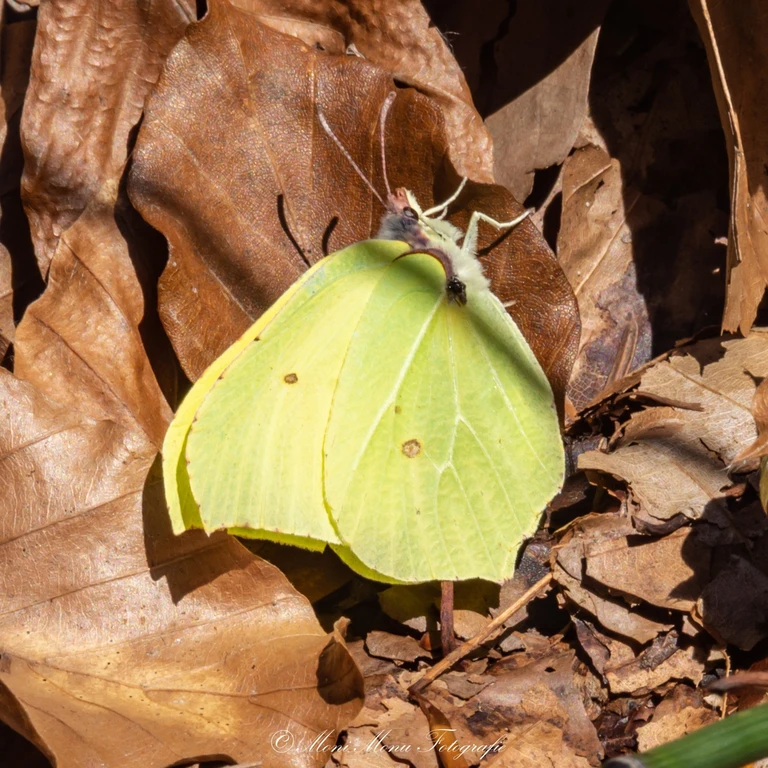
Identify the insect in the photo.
Gonepteryx rhamni
